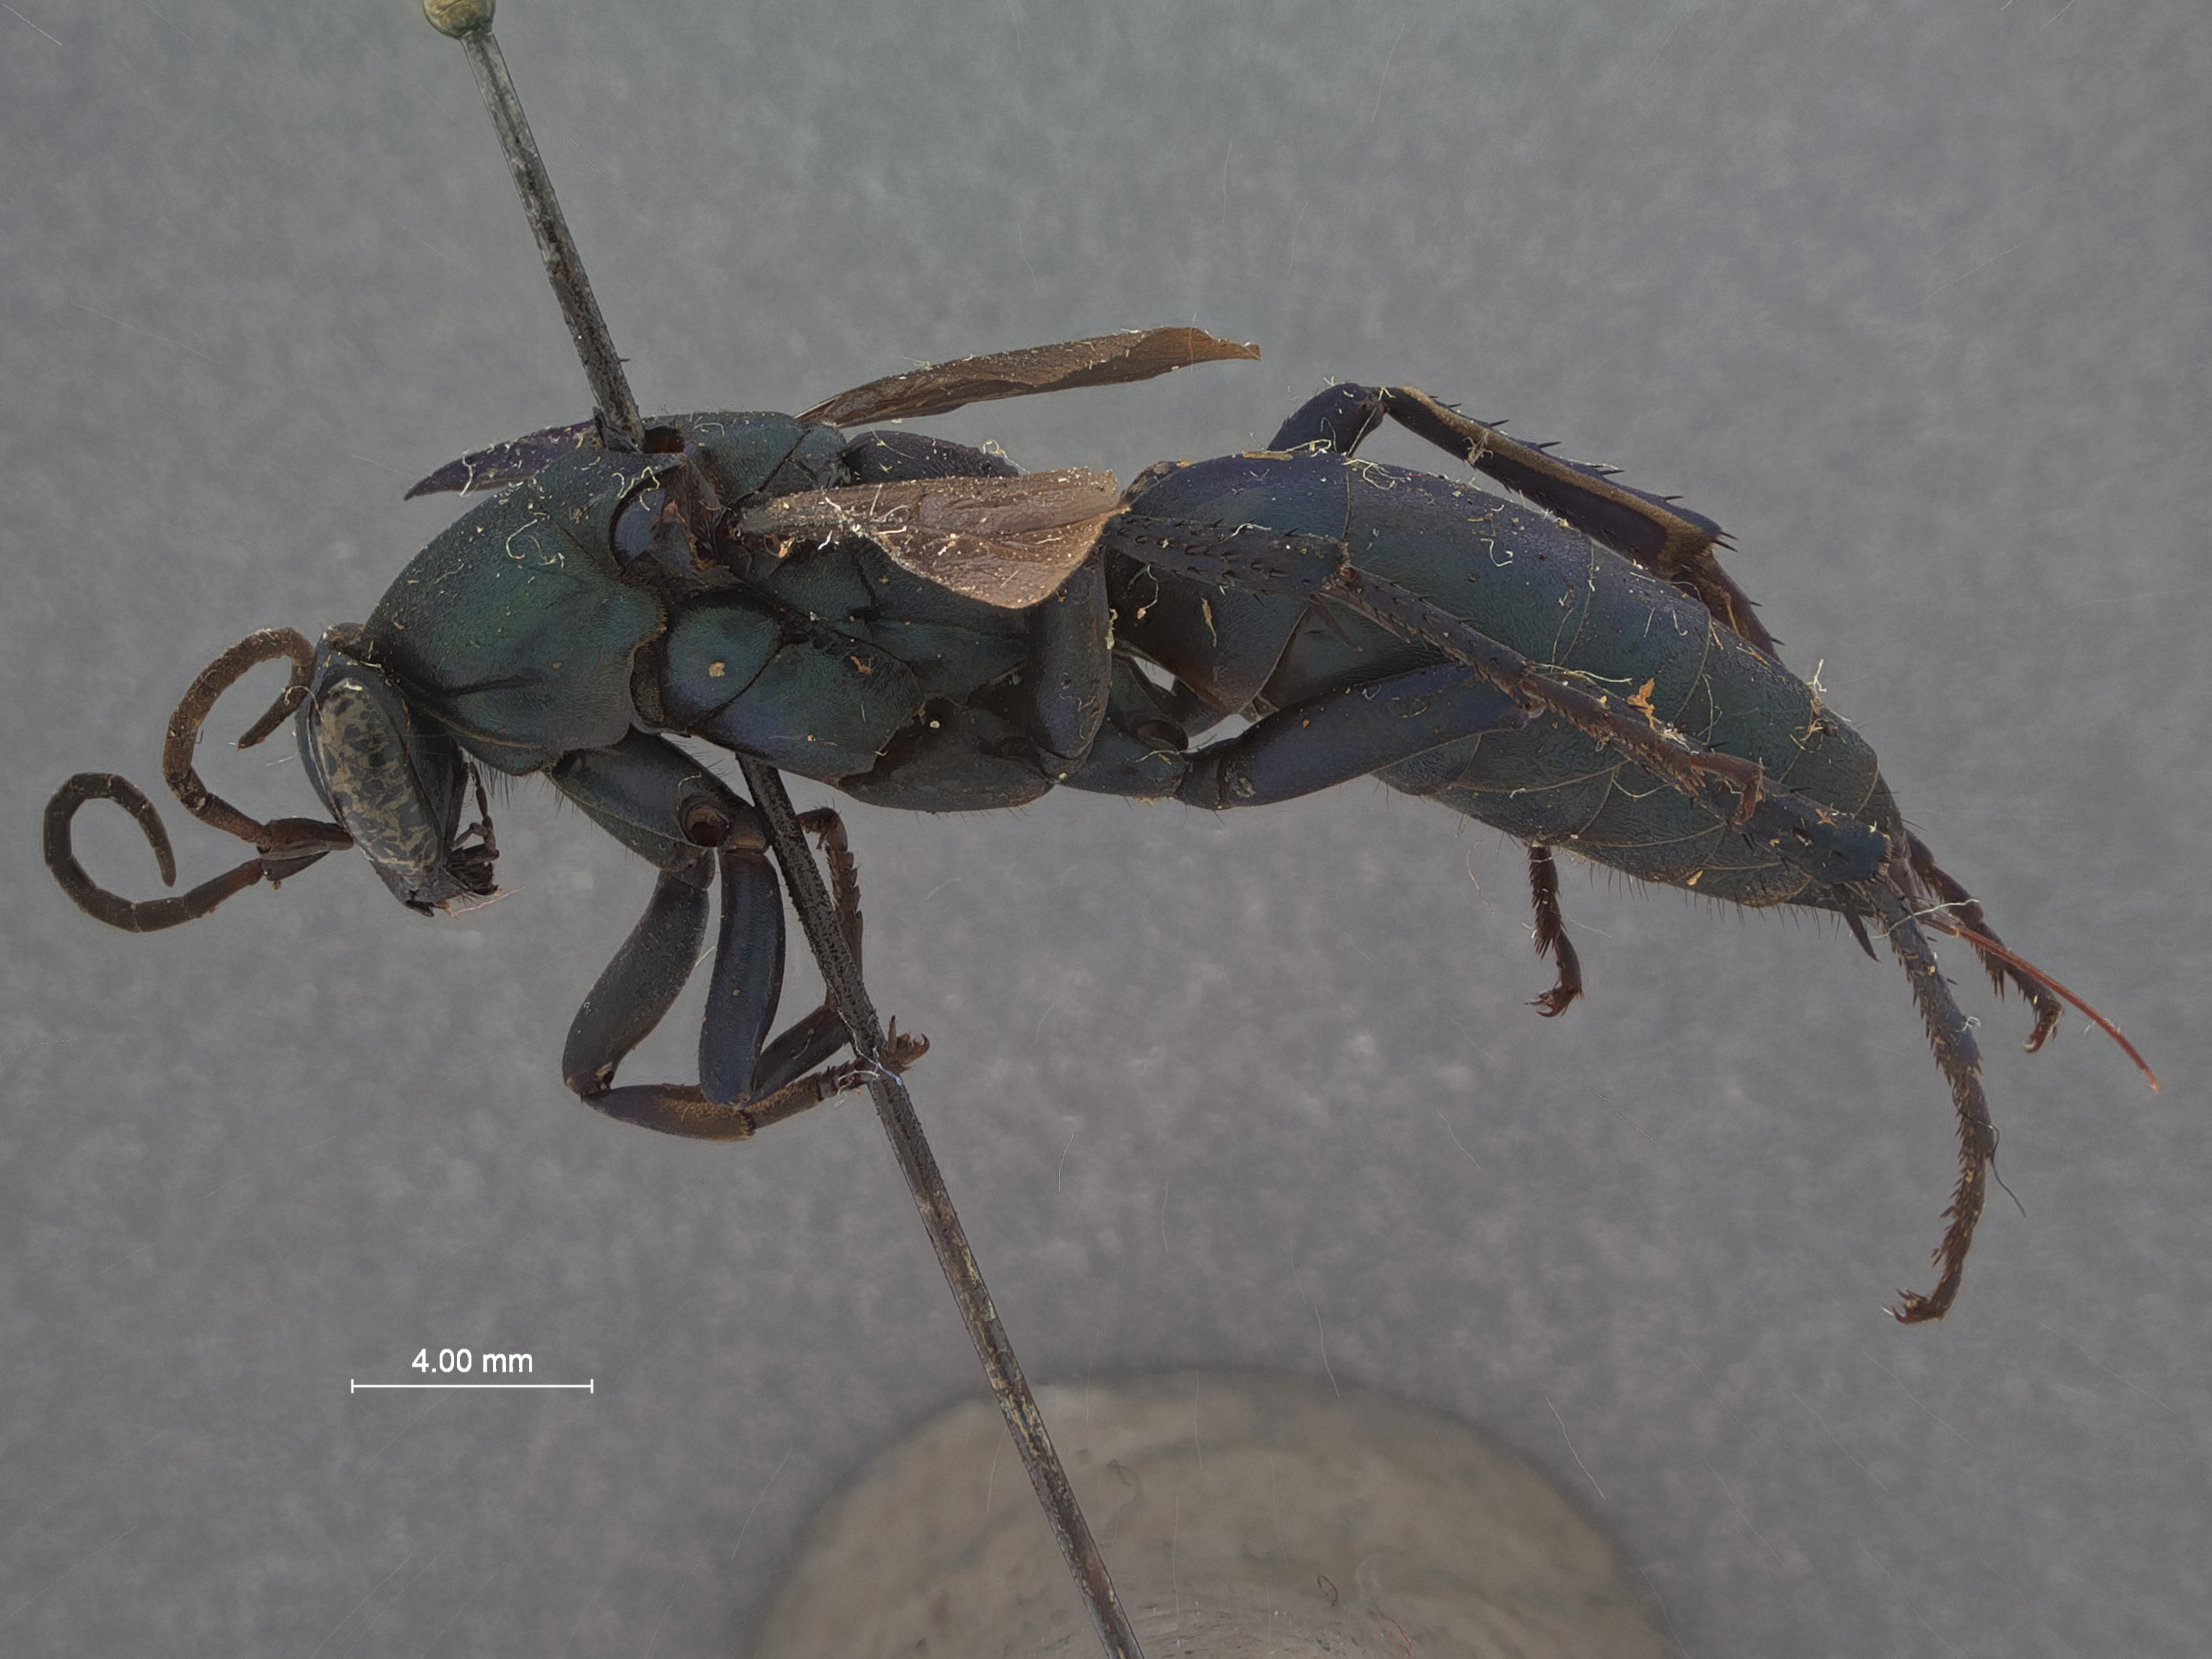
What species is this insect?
Psorthaspis coelestis
